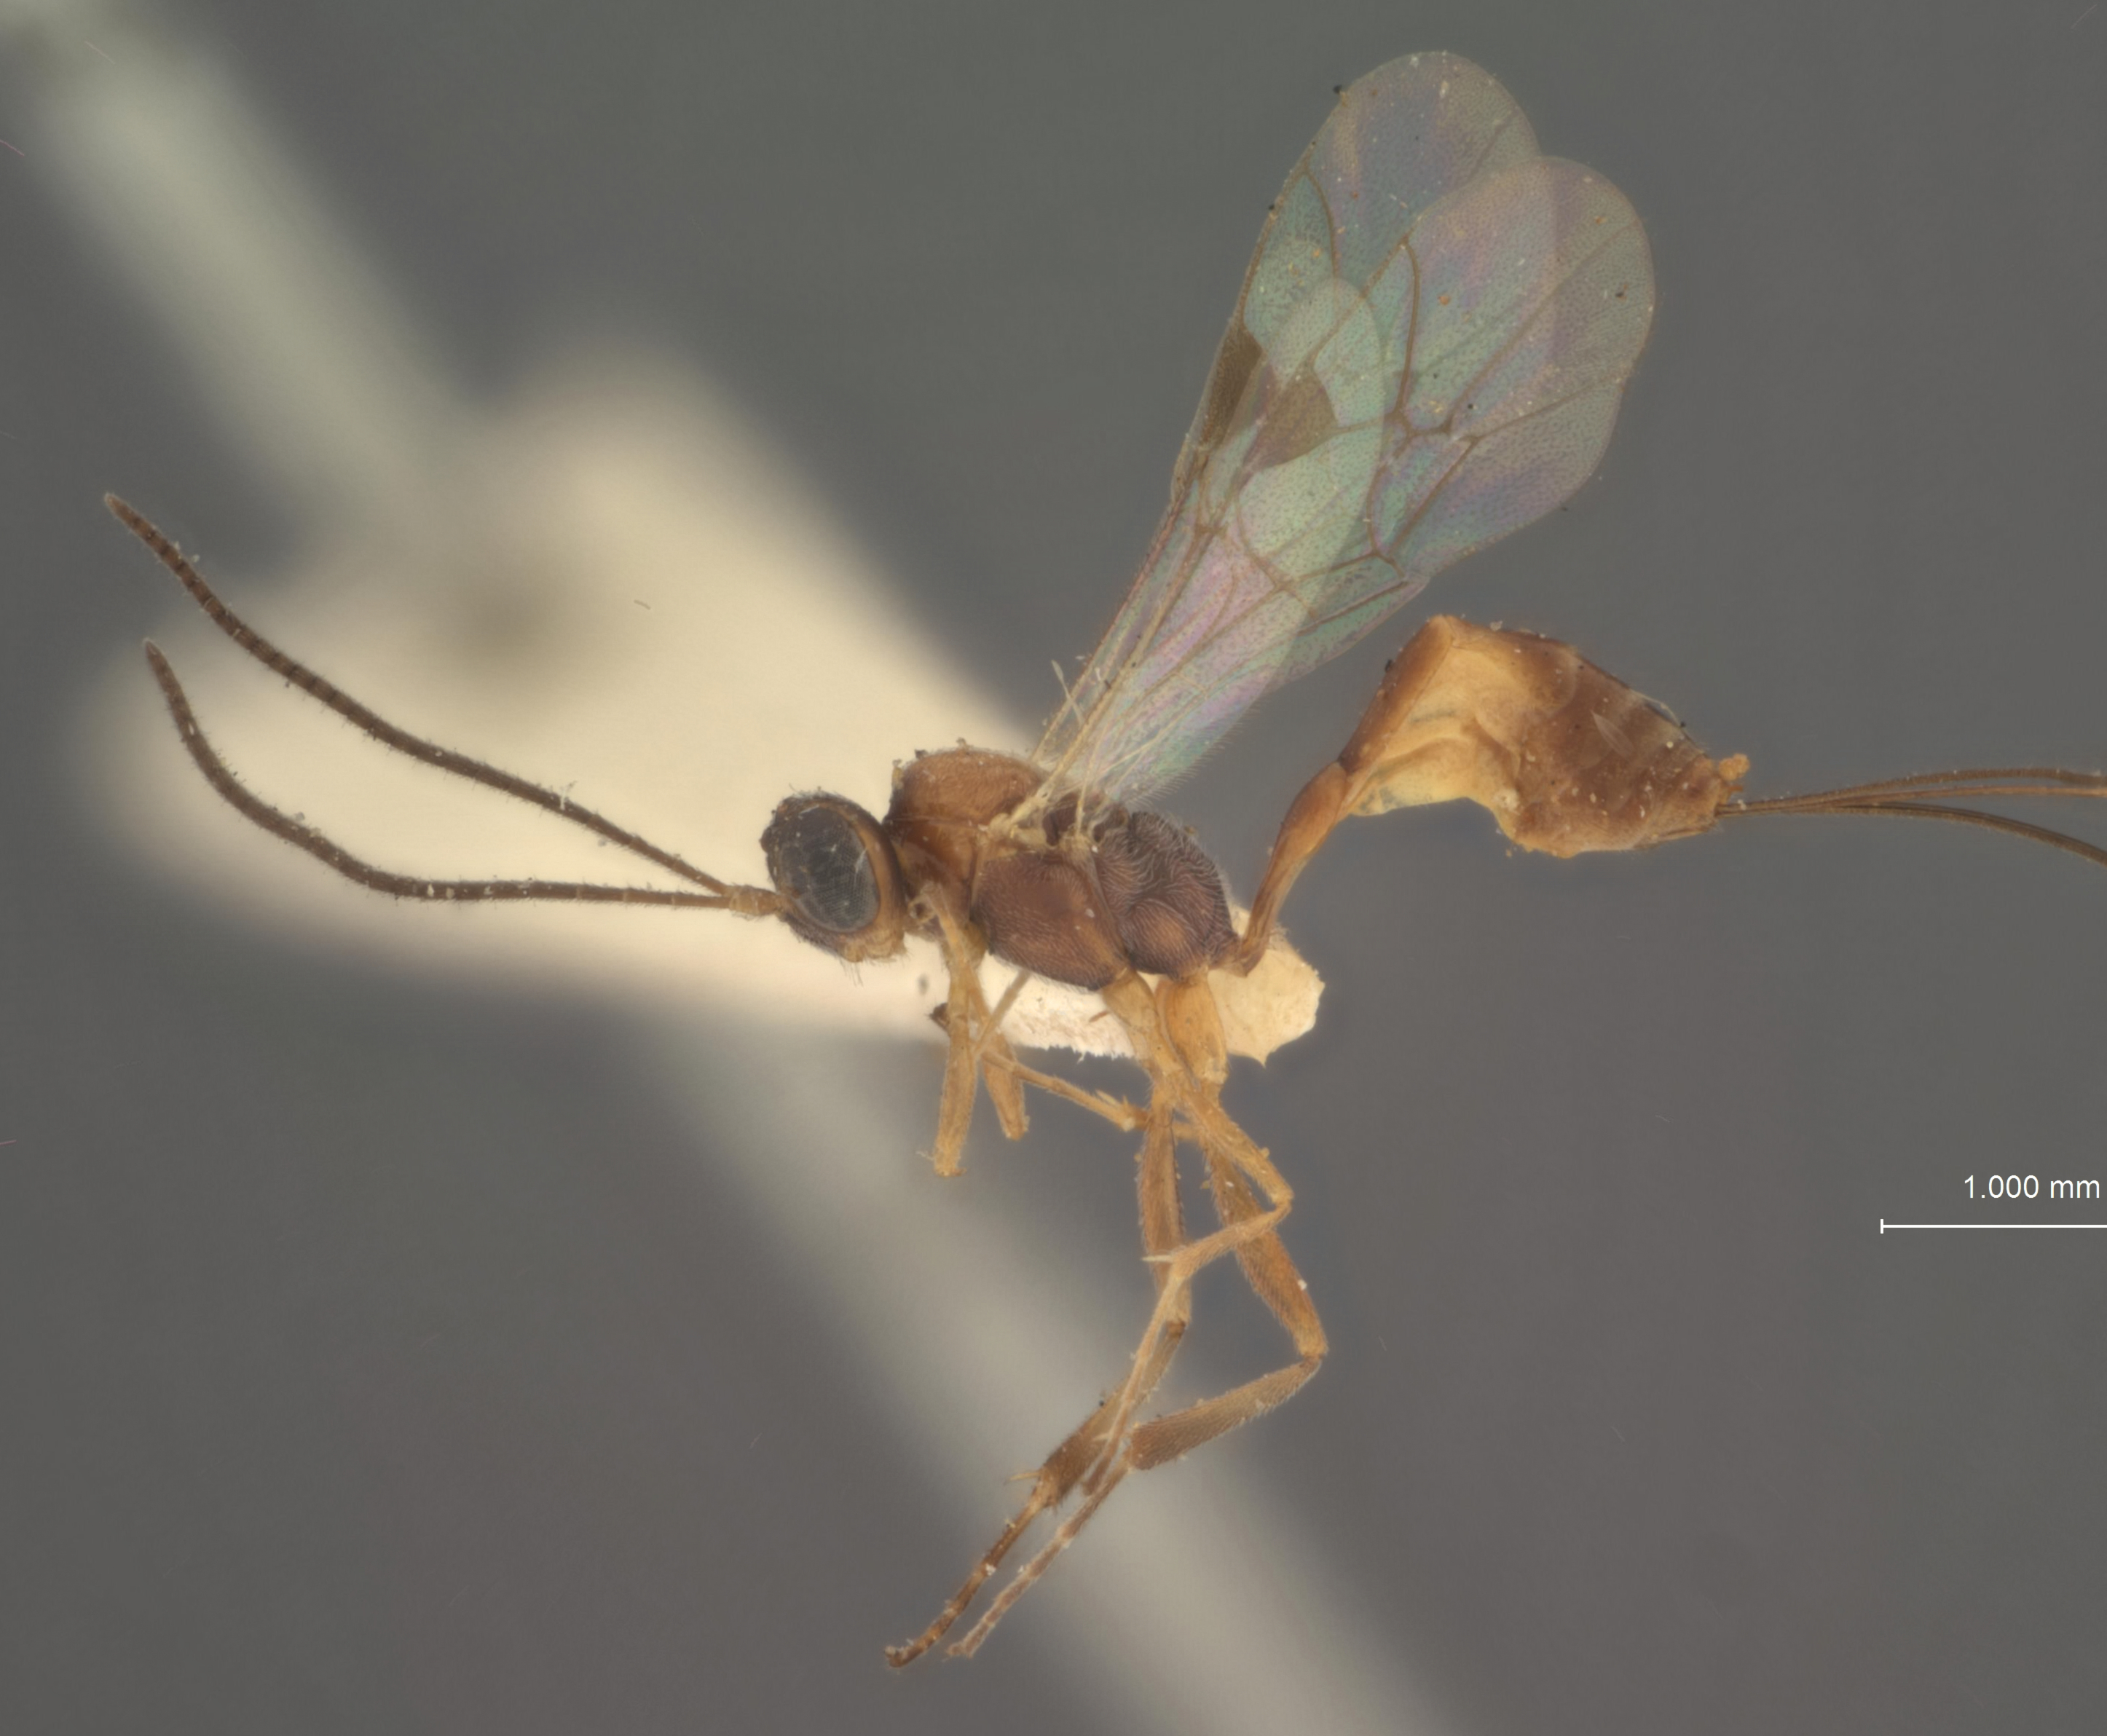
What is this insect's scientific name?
Pristomerus minutus
